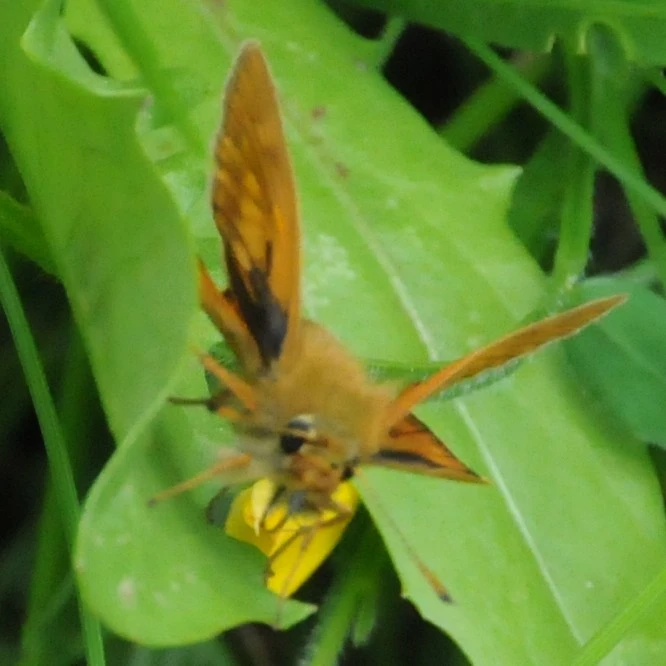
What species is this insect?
Ochlodes sylvanus (also Ochlodes venata)
